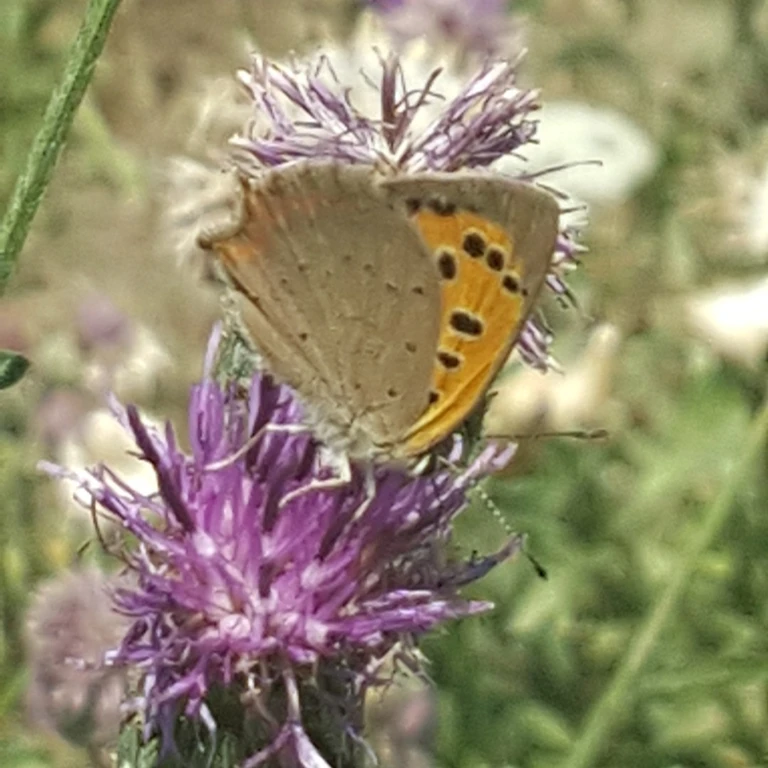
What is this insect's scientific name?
Lycaena phlaeas
